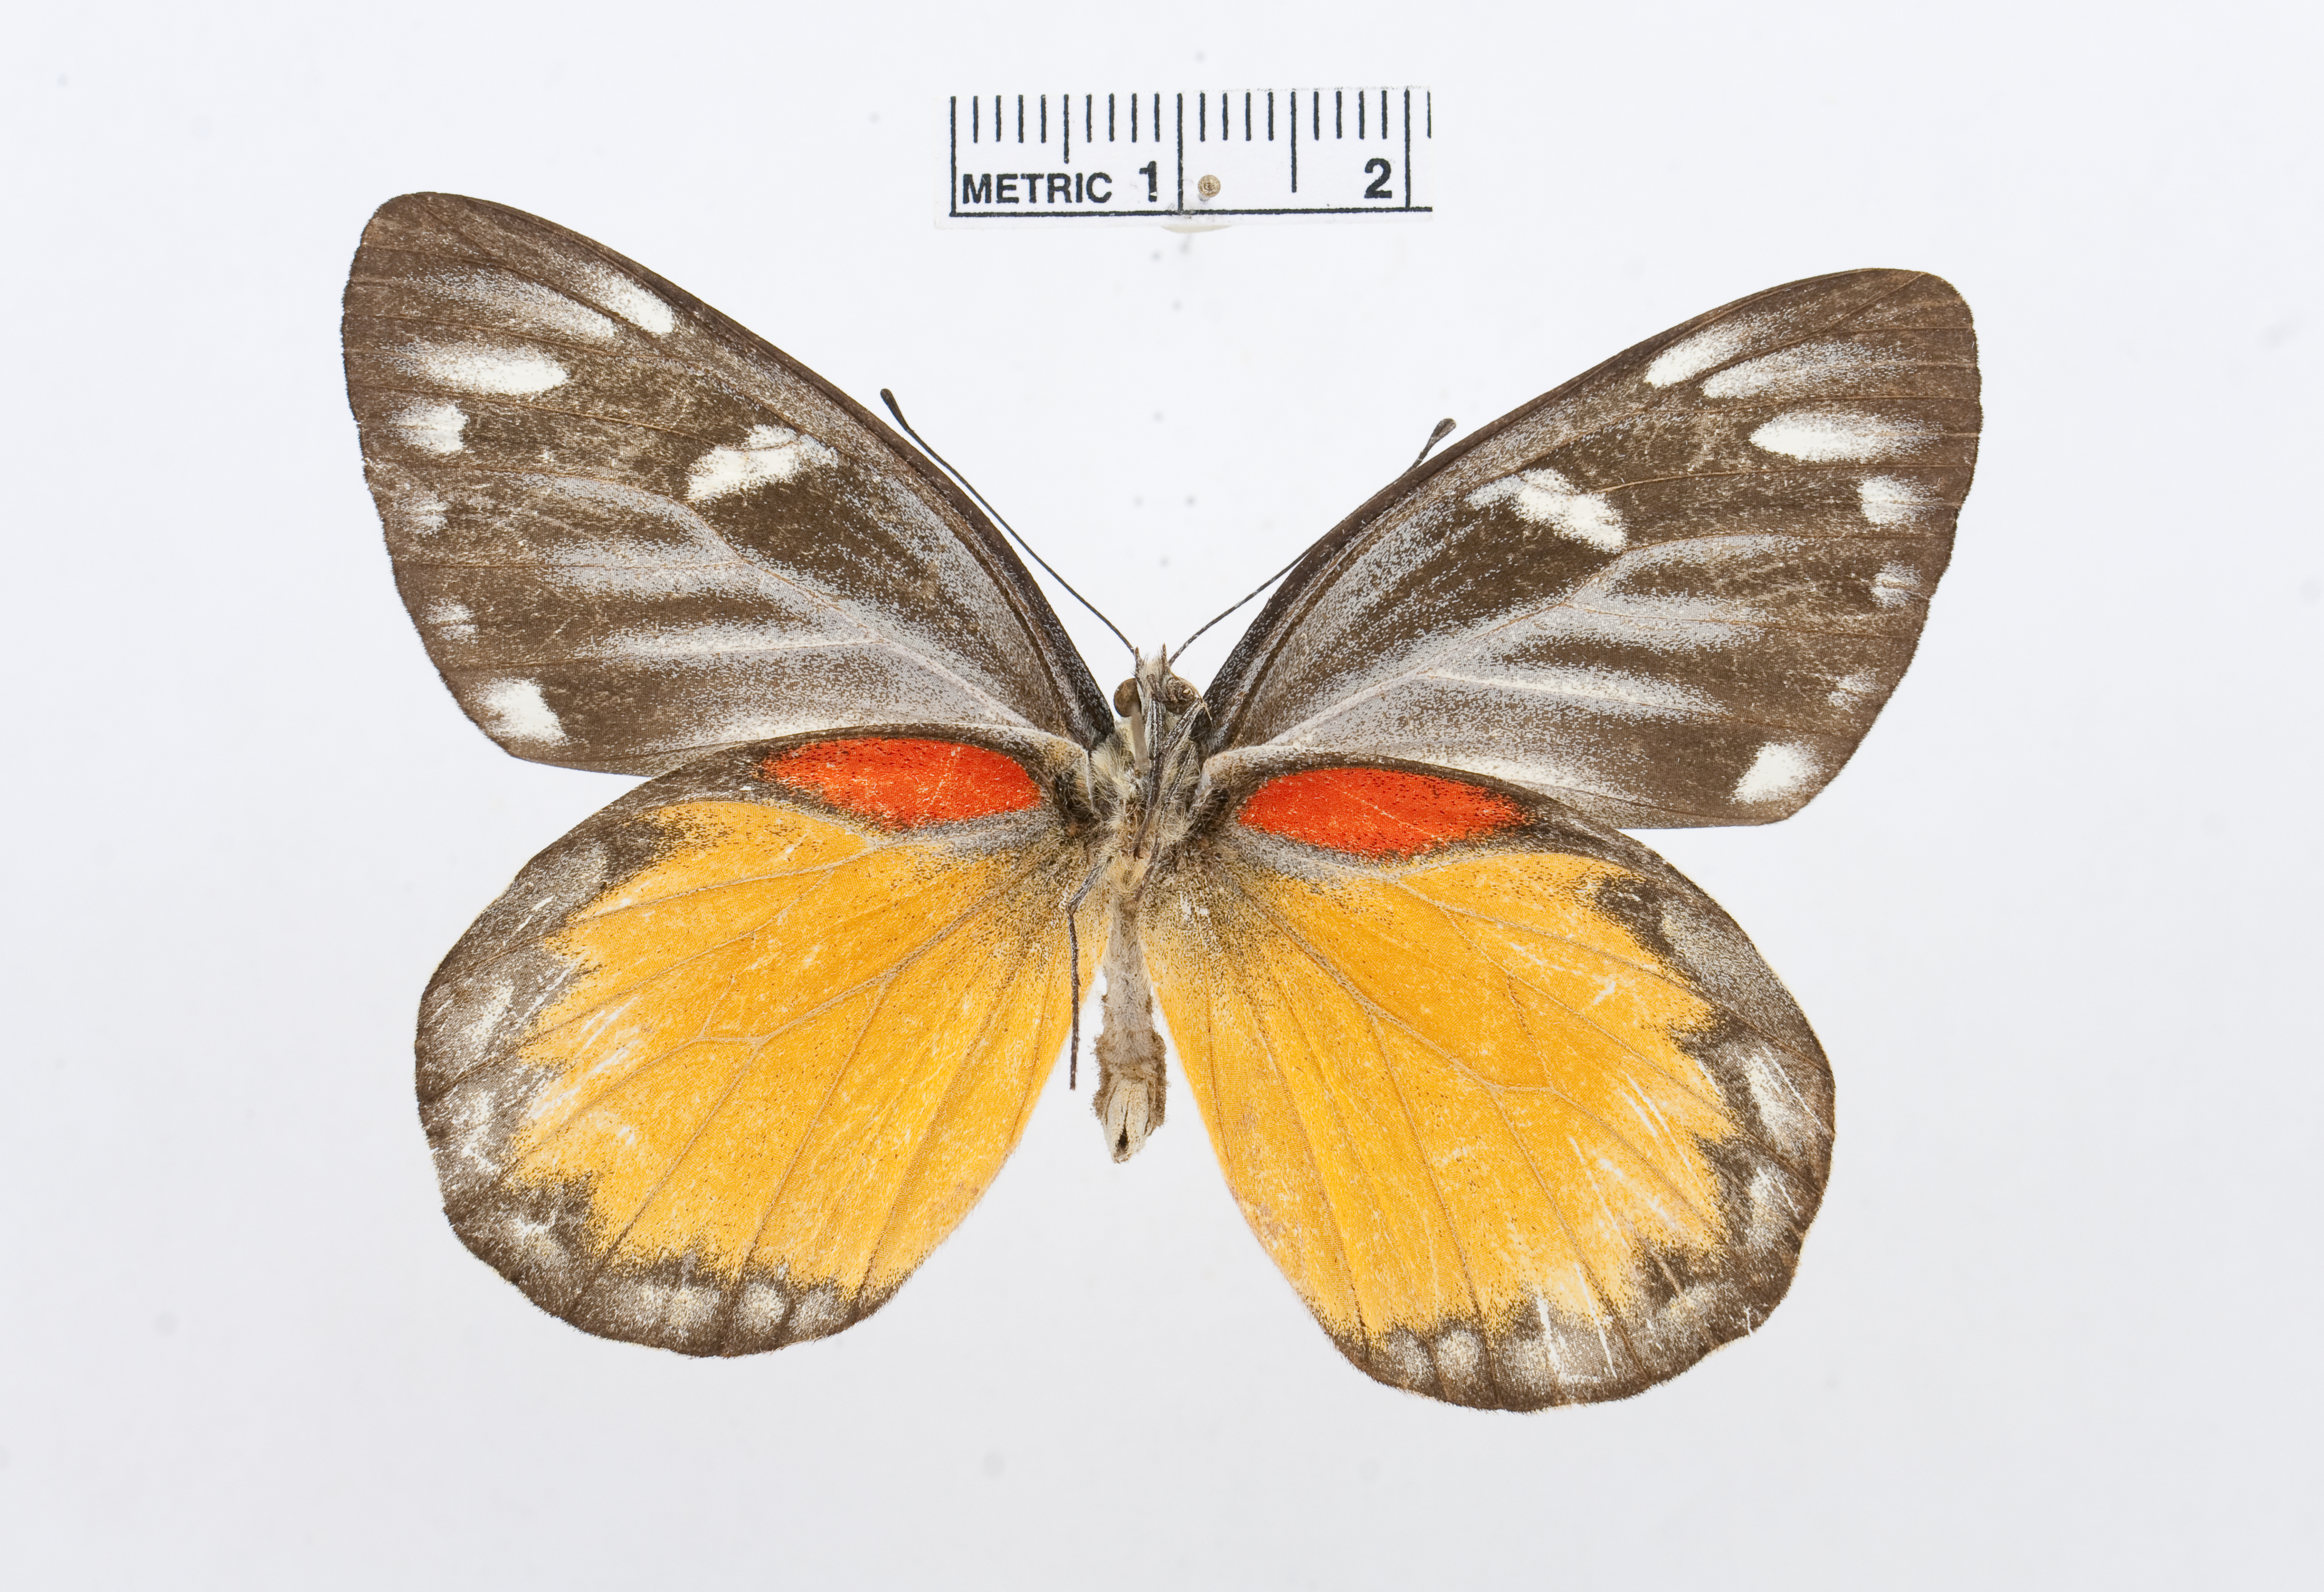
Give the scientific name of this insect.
Delias descombesi
